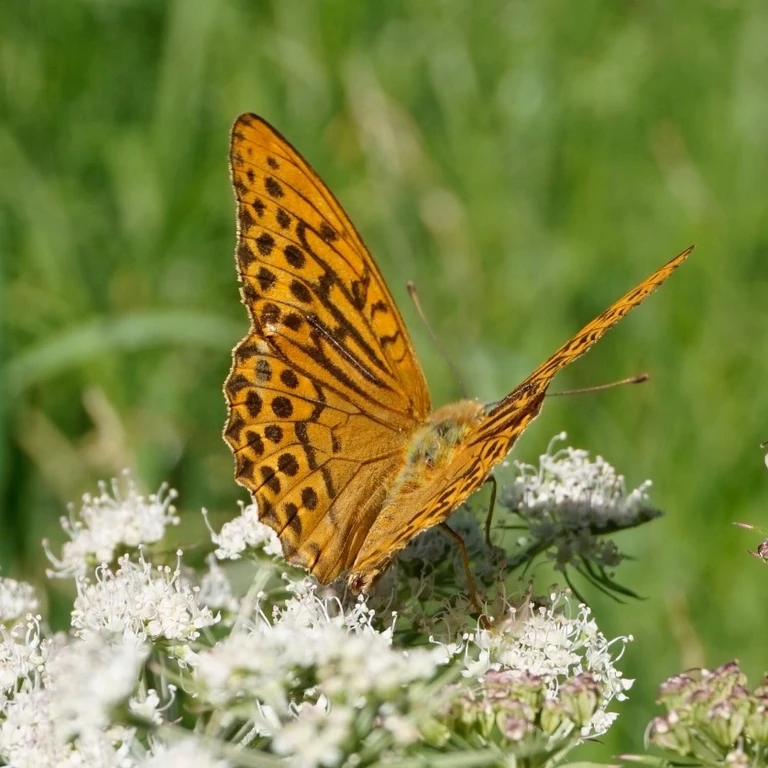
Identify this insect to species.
Argynnis paphia
